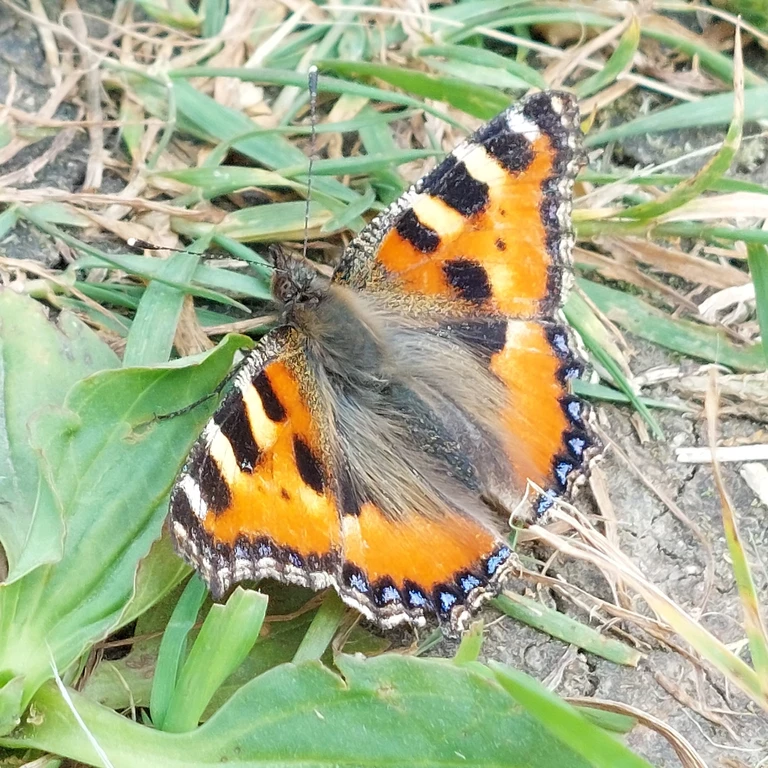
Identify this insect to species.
Aglais urticae
